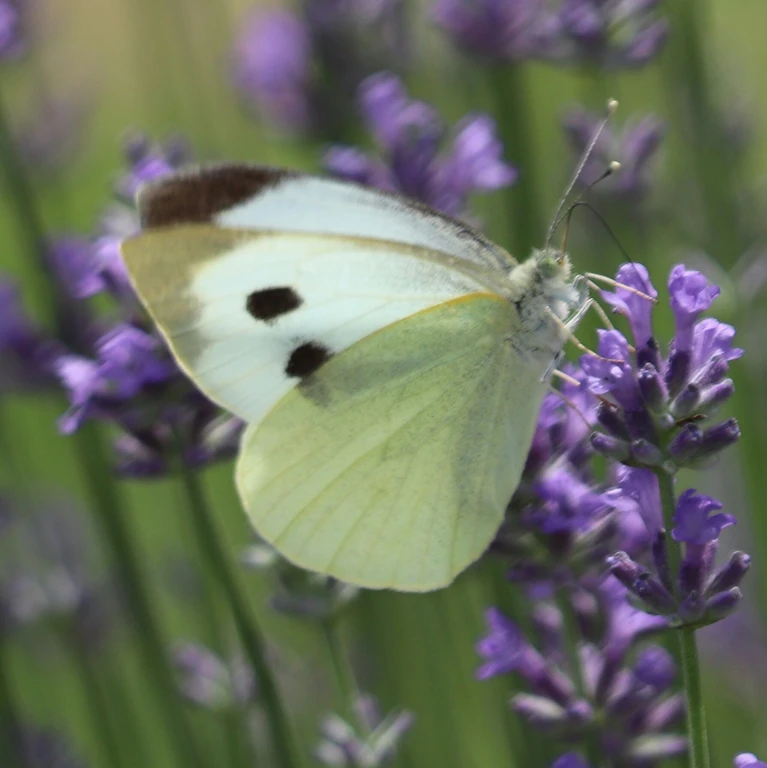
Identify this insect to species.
Pieris brassicae
